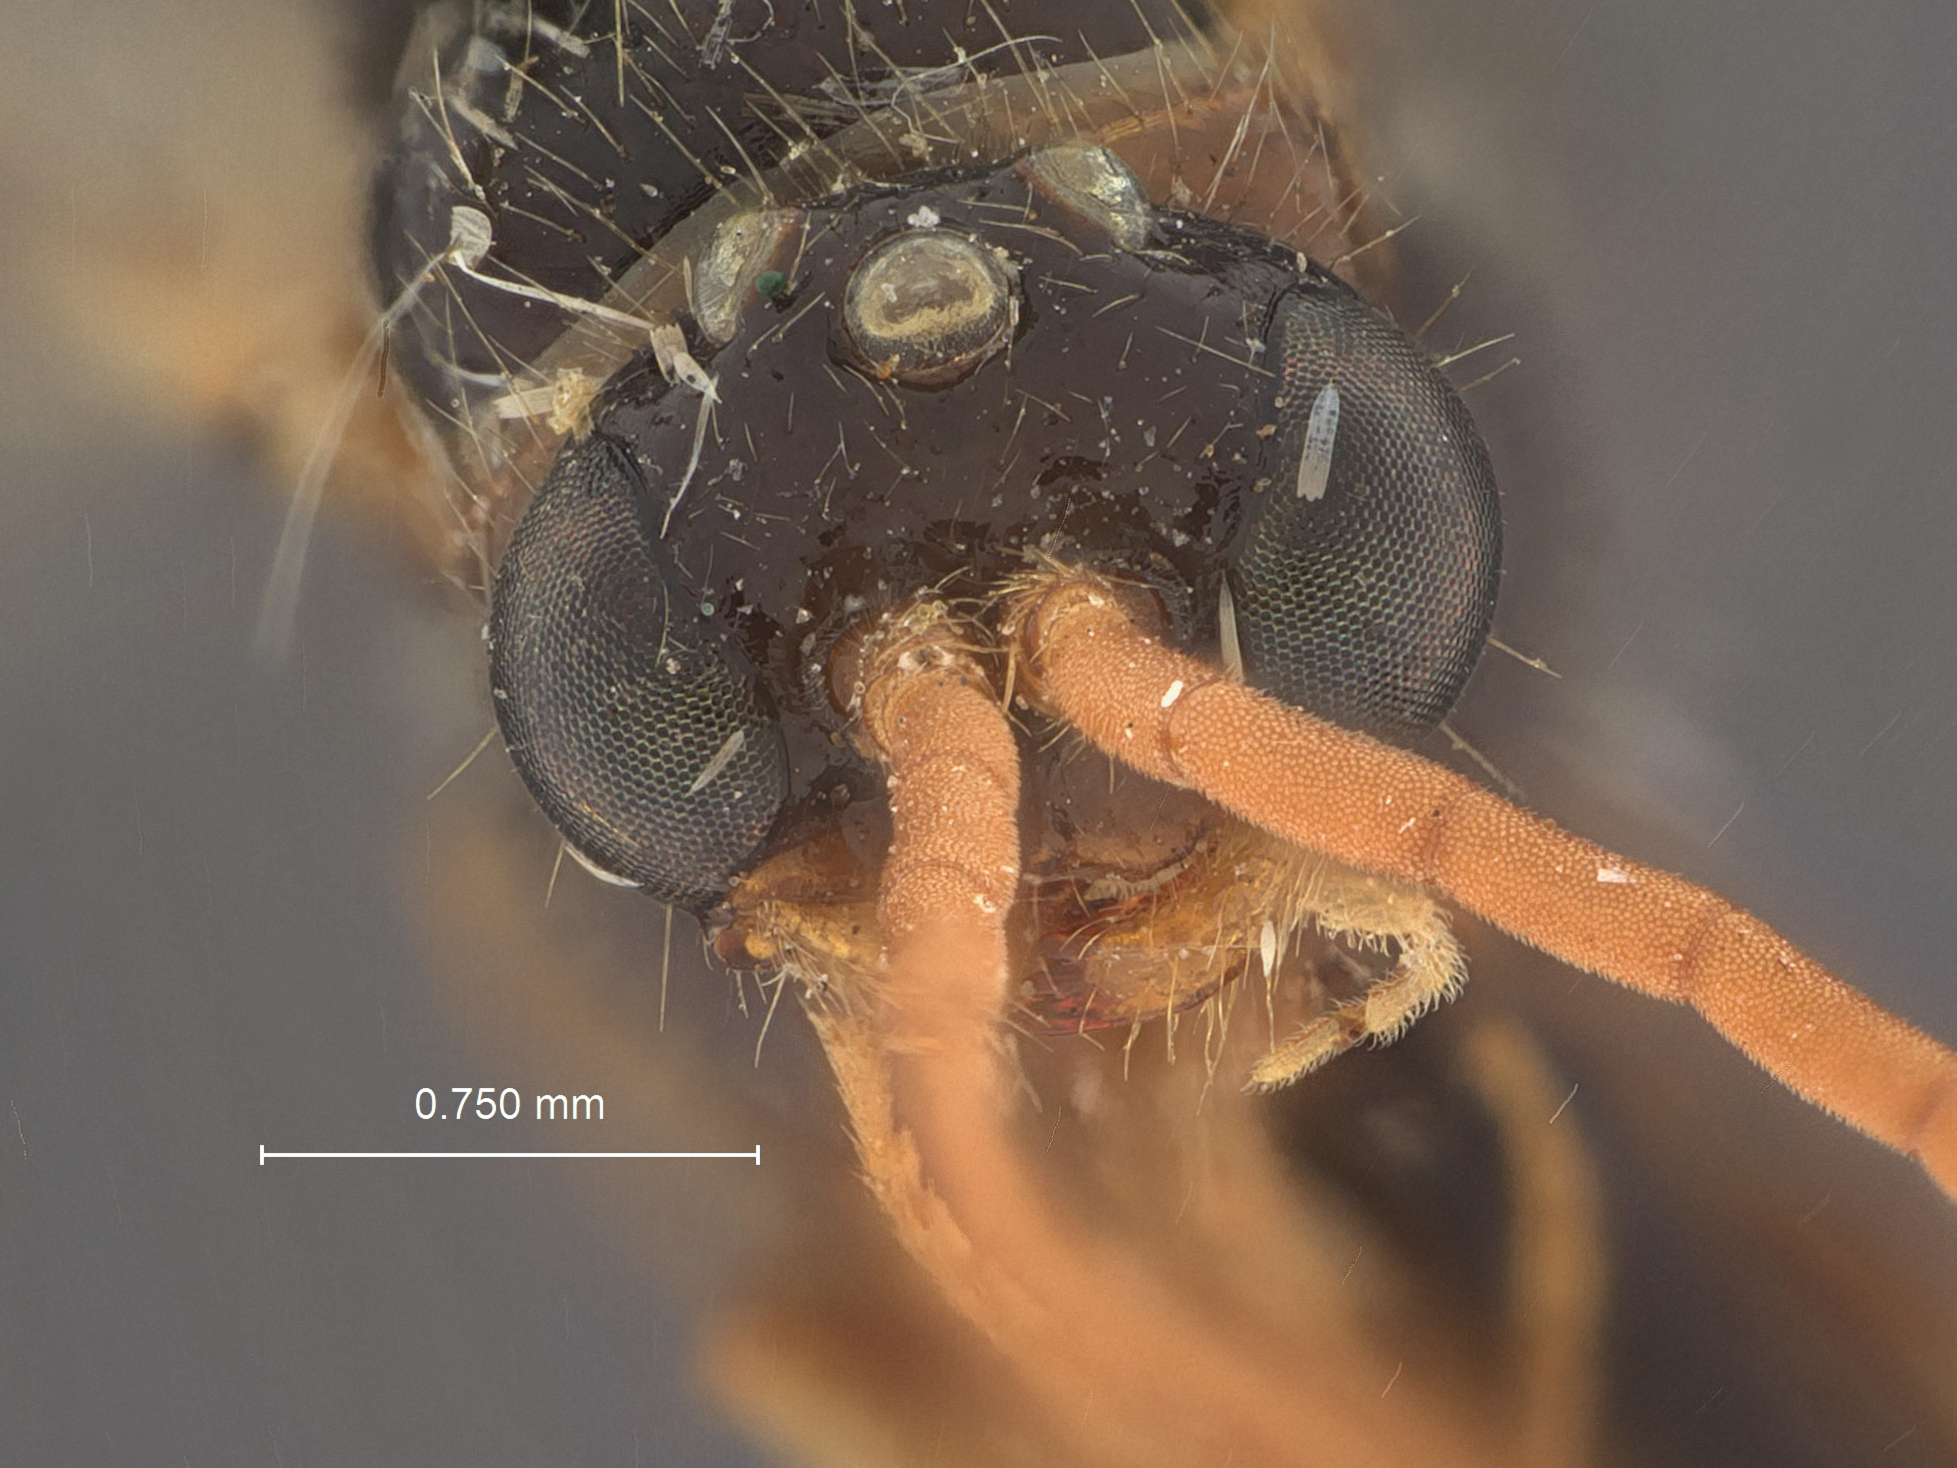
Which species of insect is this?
Brachycistis lacustris
